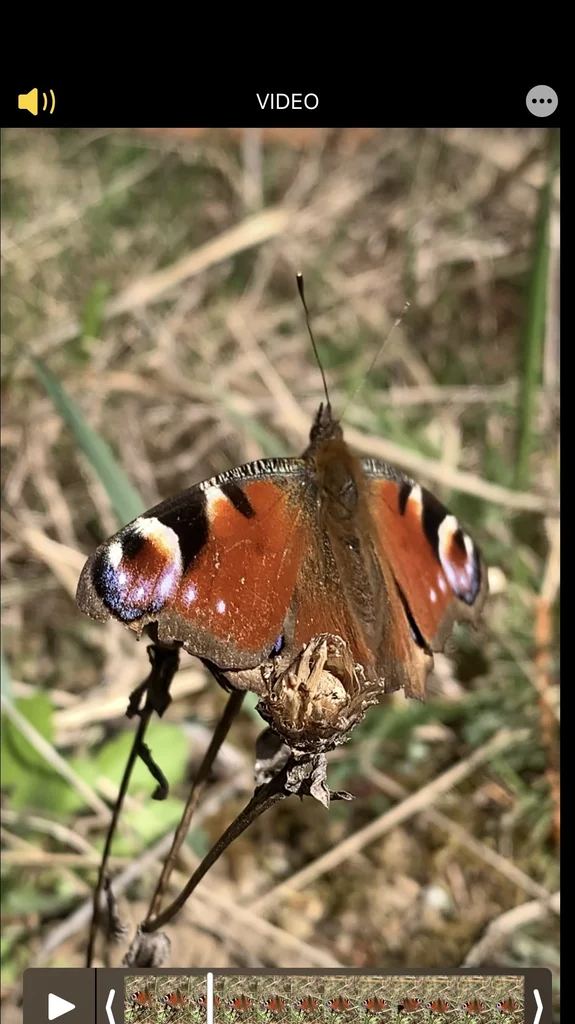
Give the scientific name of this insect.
Aglais io
